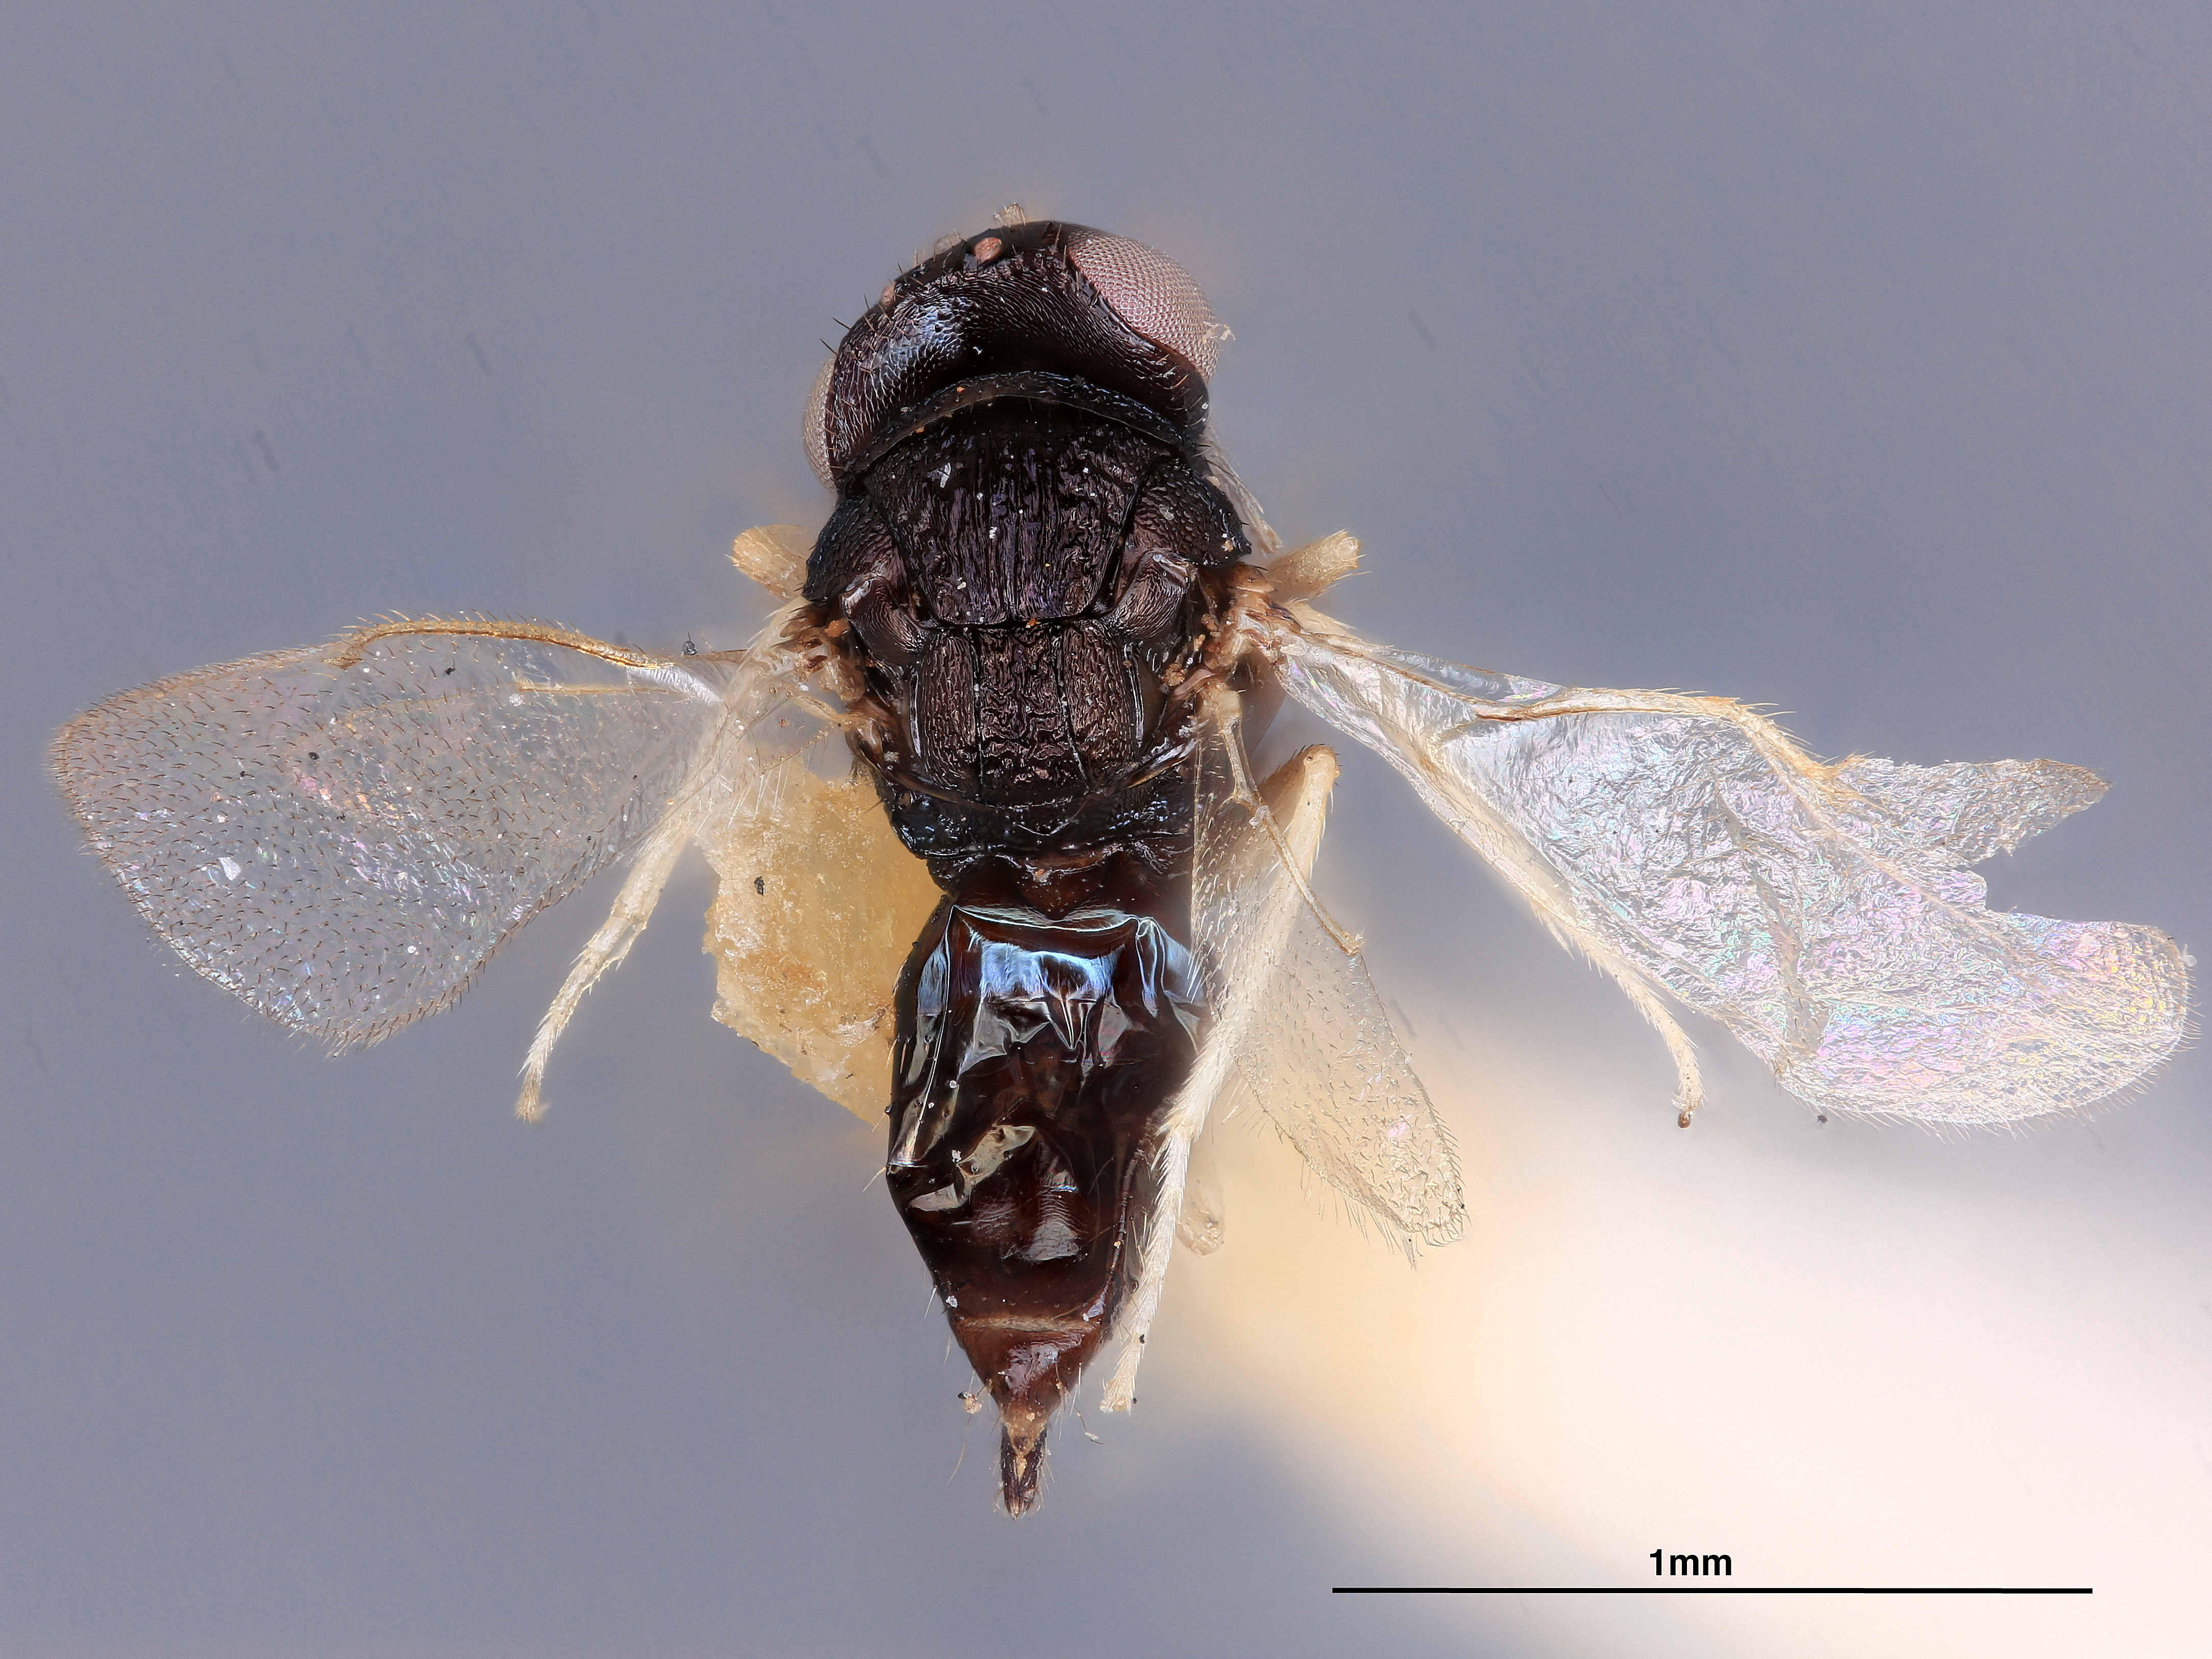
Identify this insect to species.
Tetrastichus gelastus
